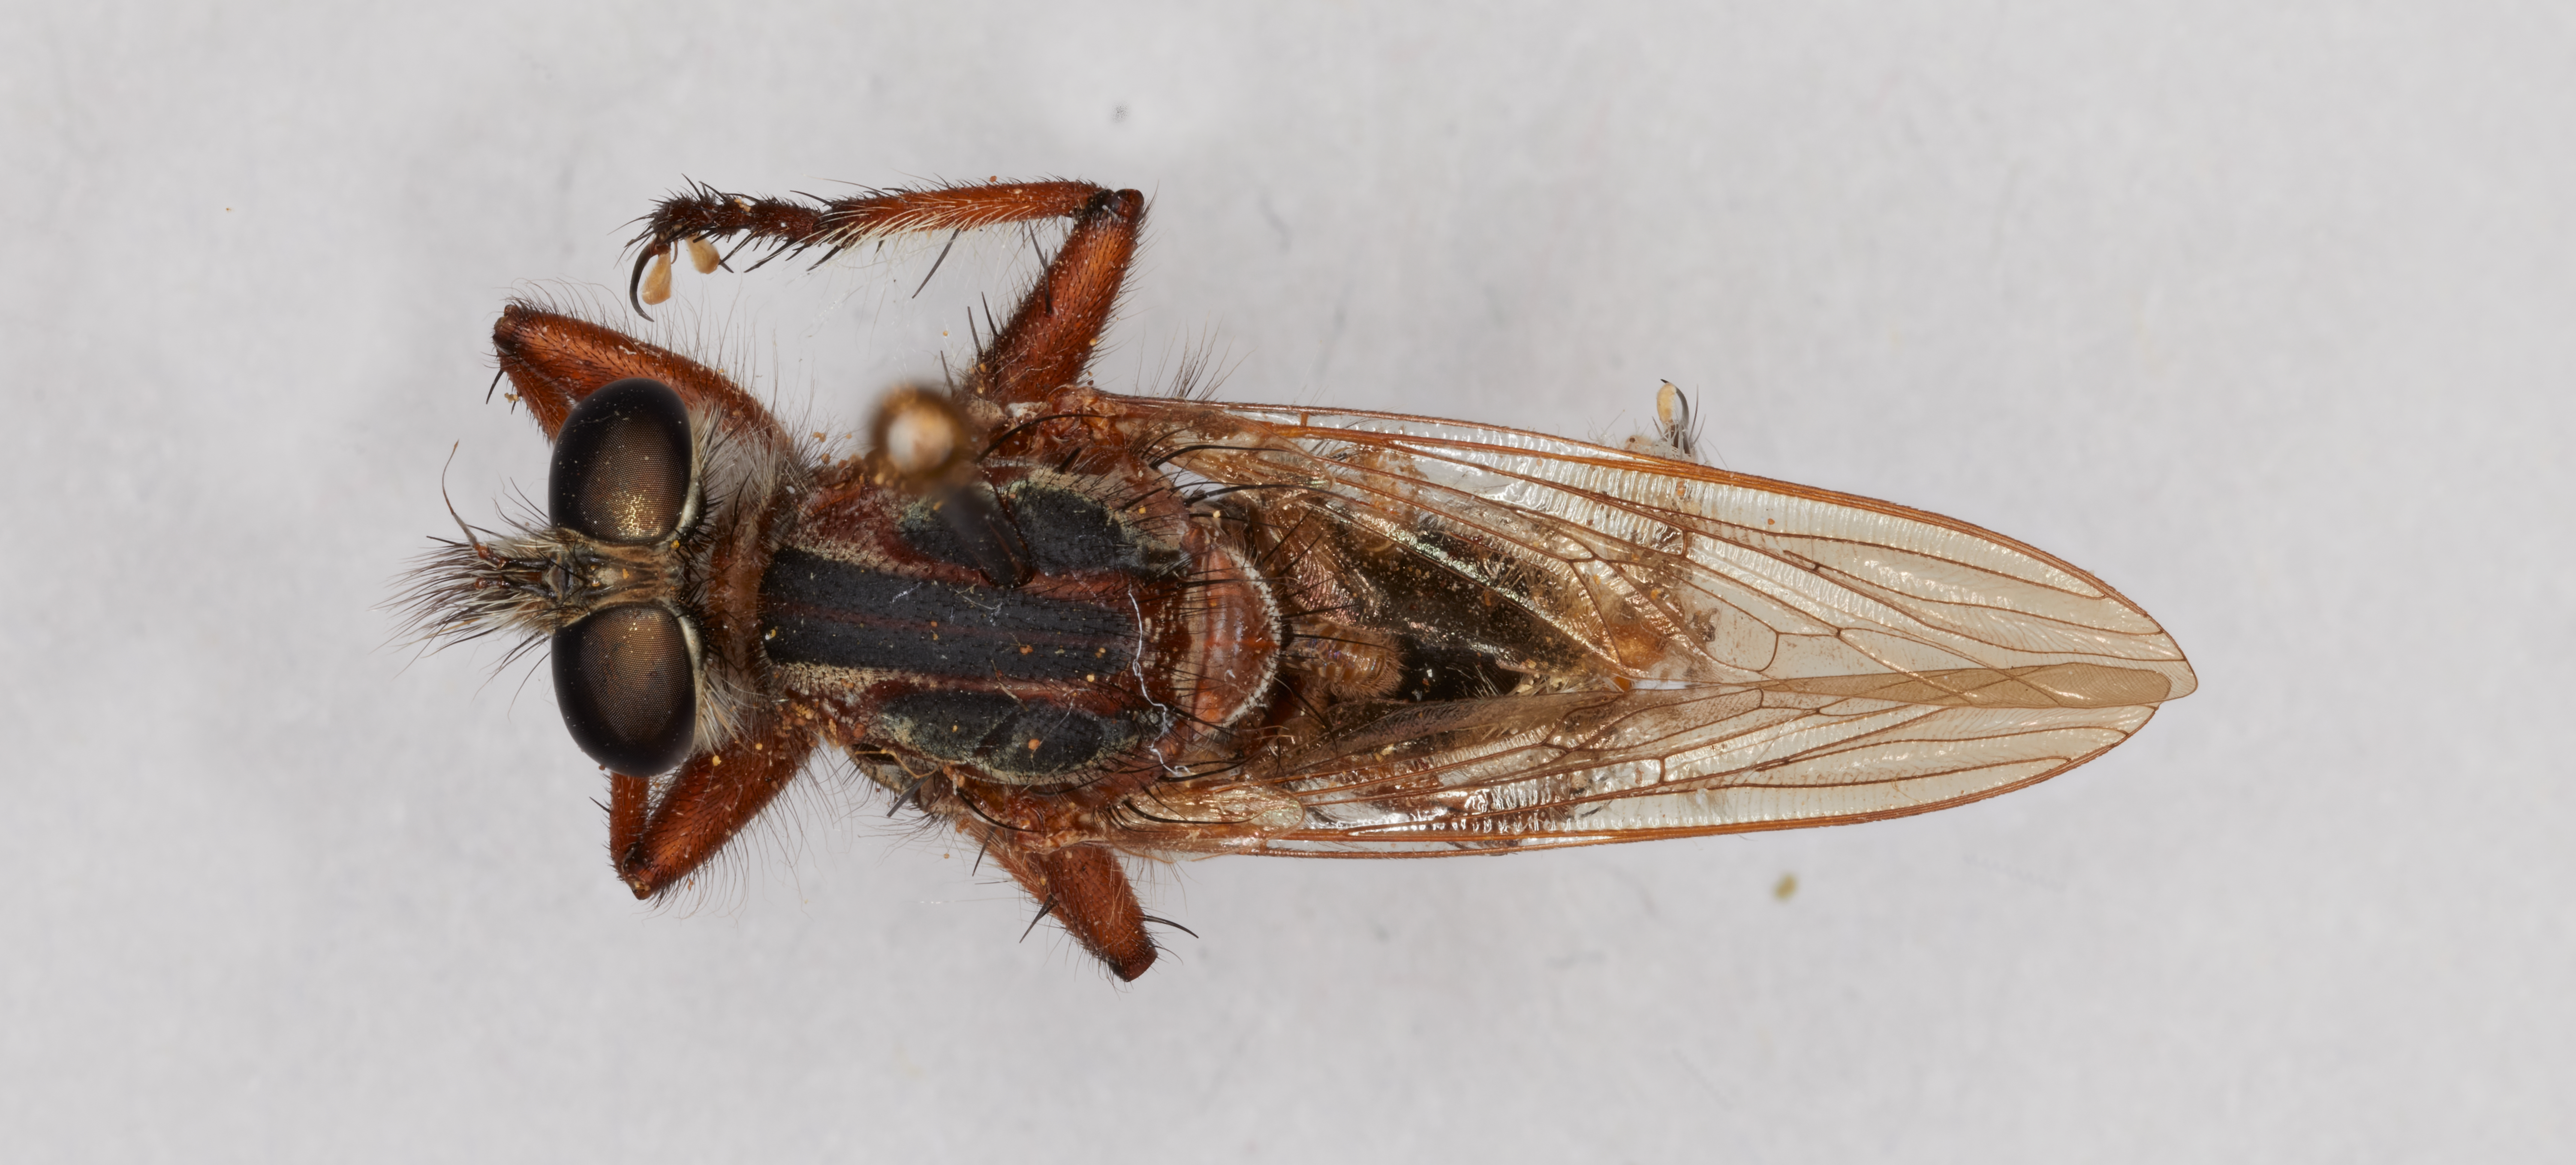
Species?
Efferia caymanensis
